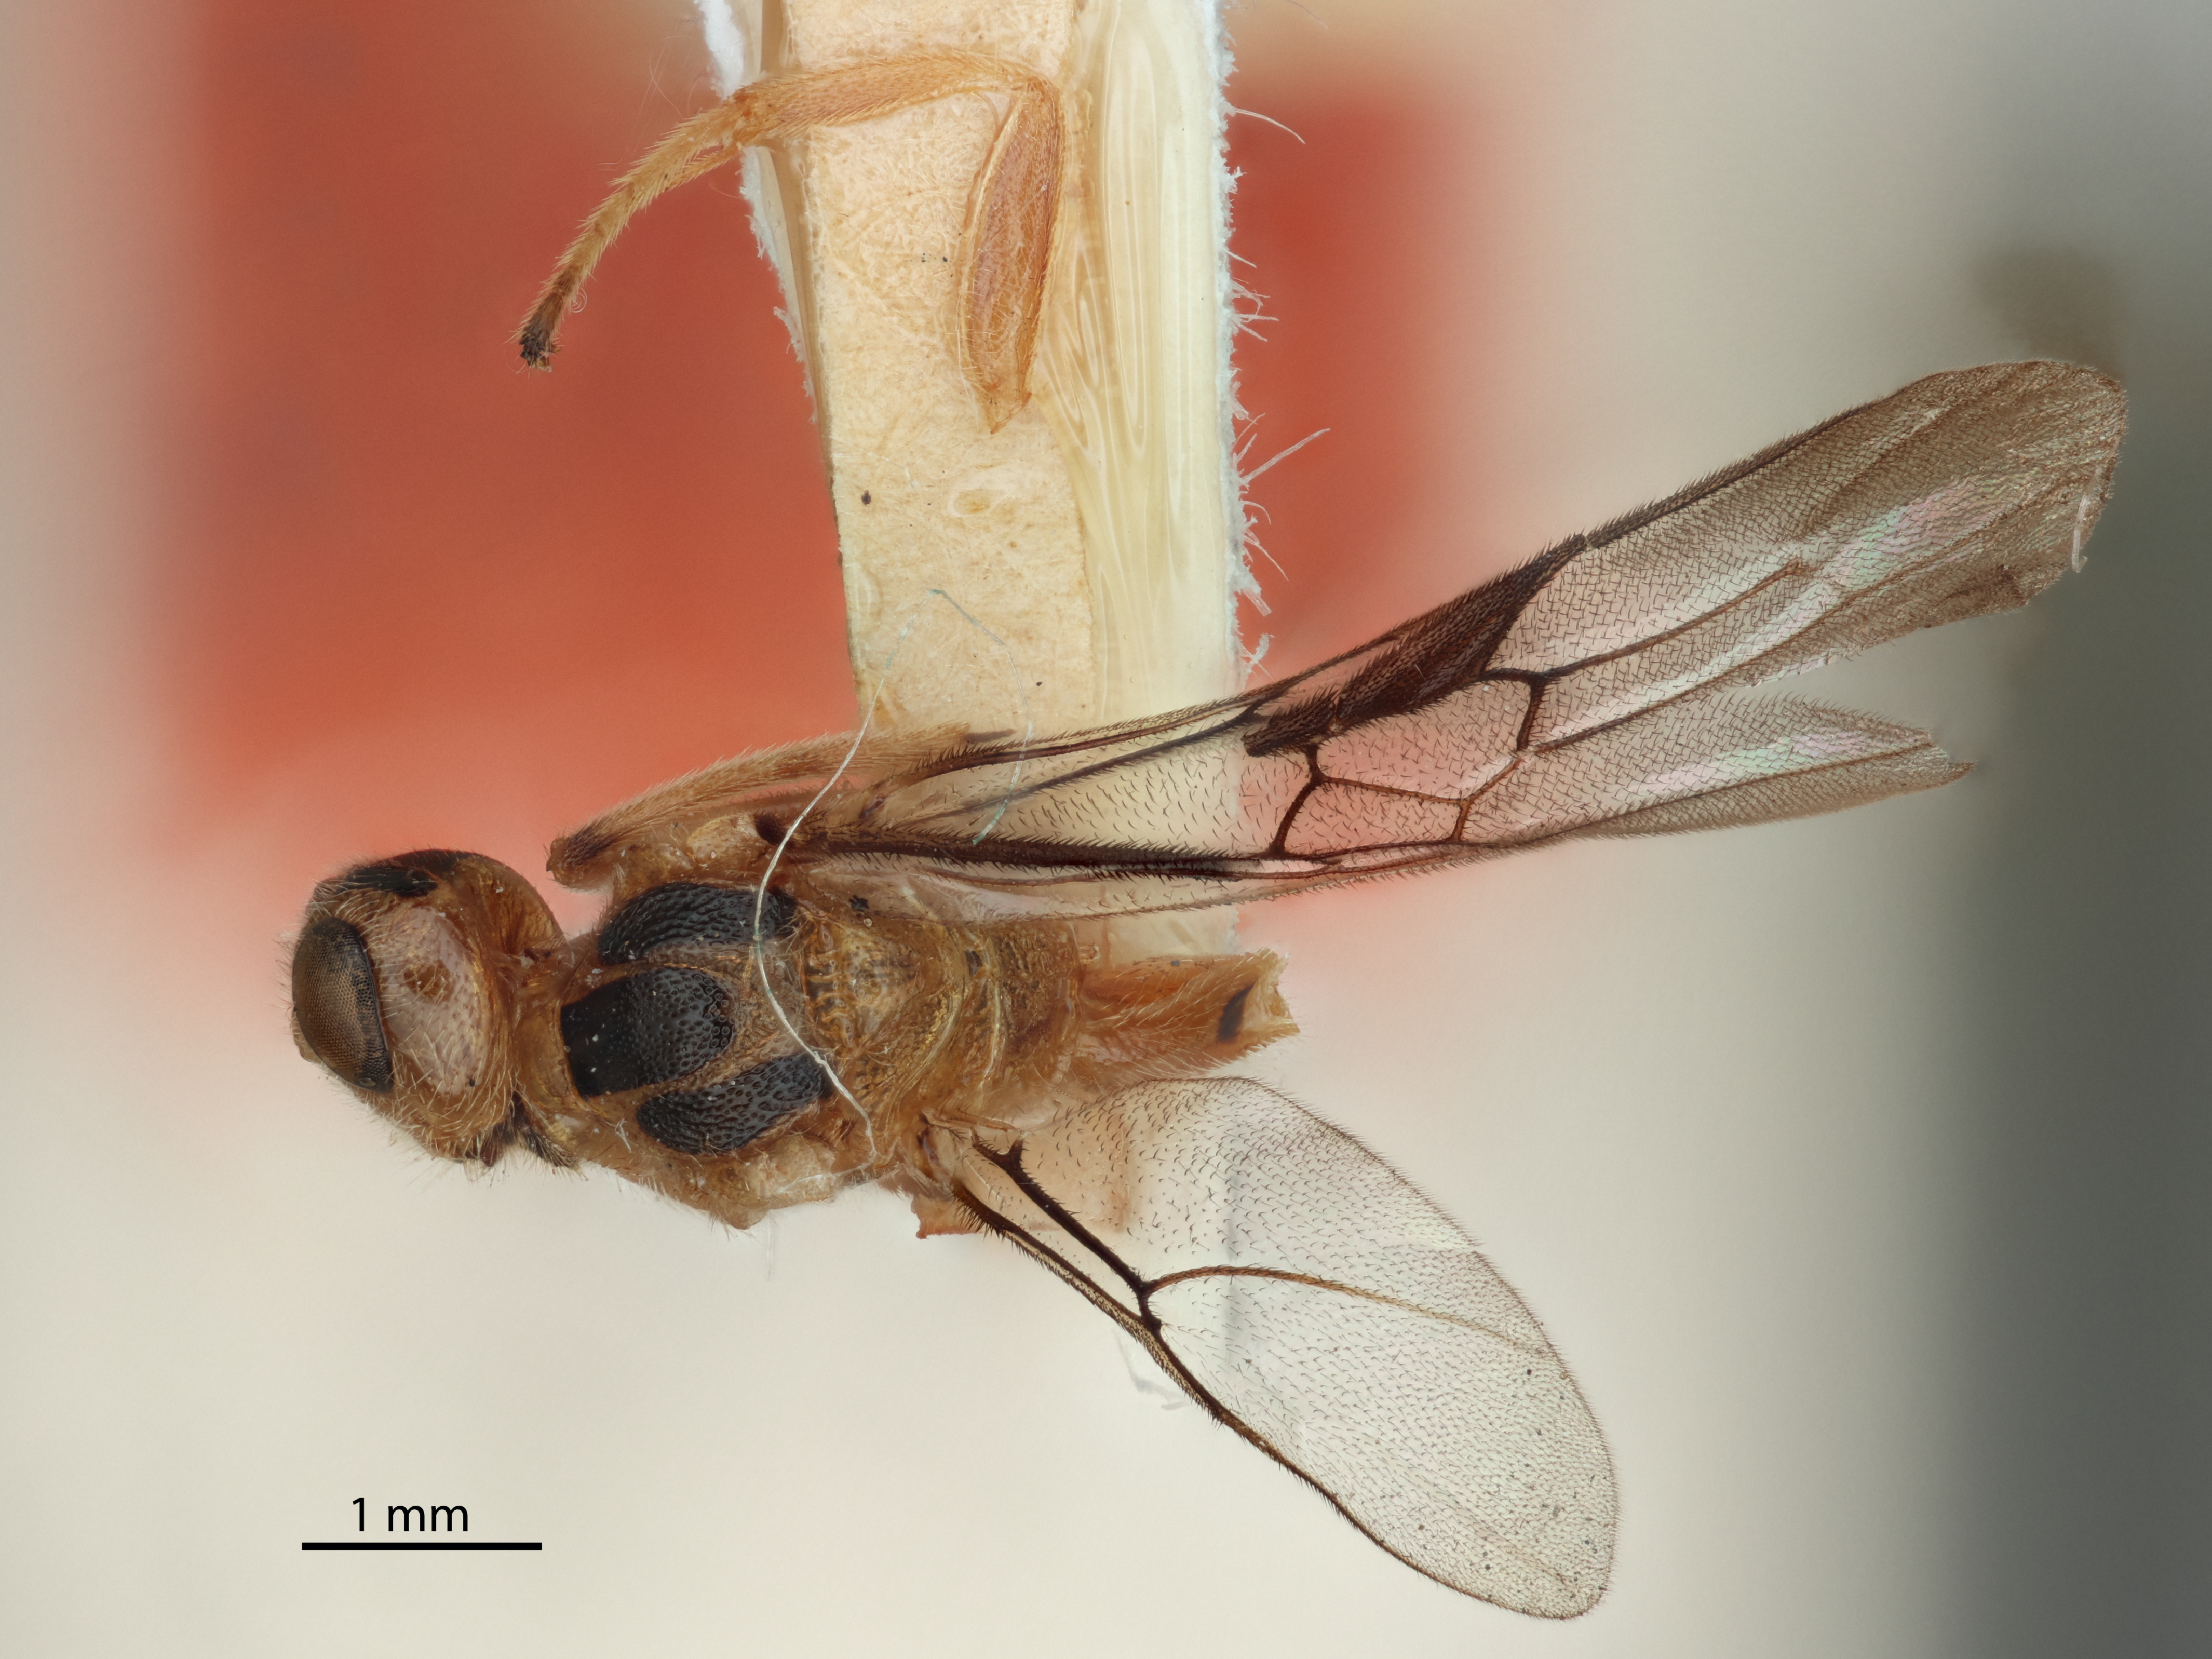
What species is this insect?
Laminitarsus rudis
